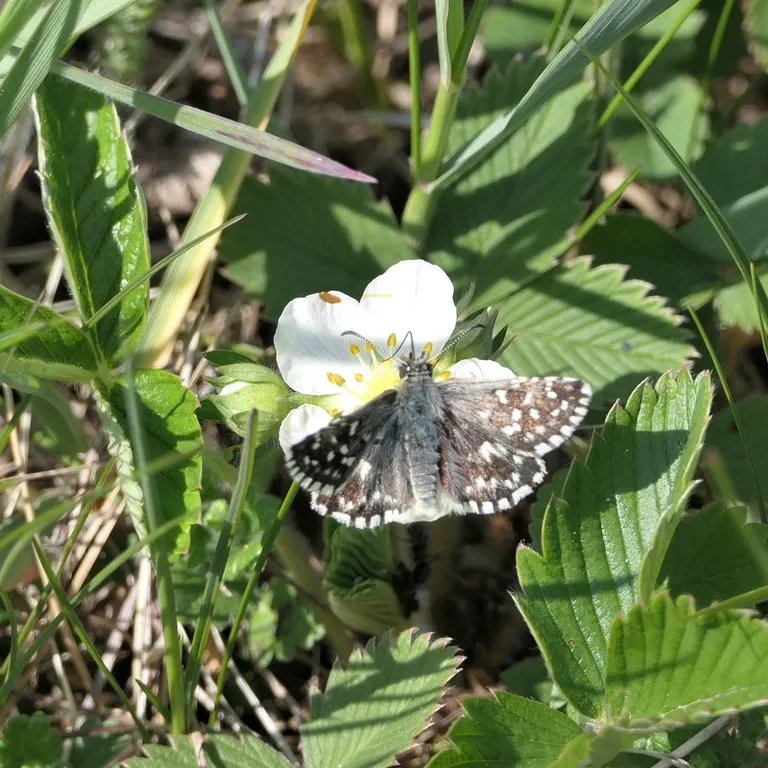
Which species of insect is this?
Pyrgus malvae
